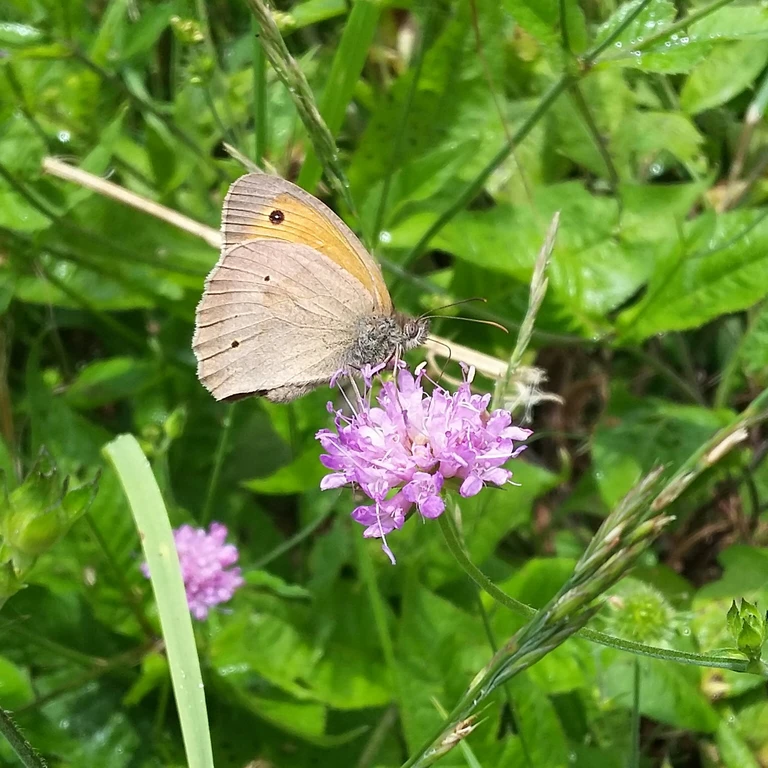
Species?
Maniola jurtina
